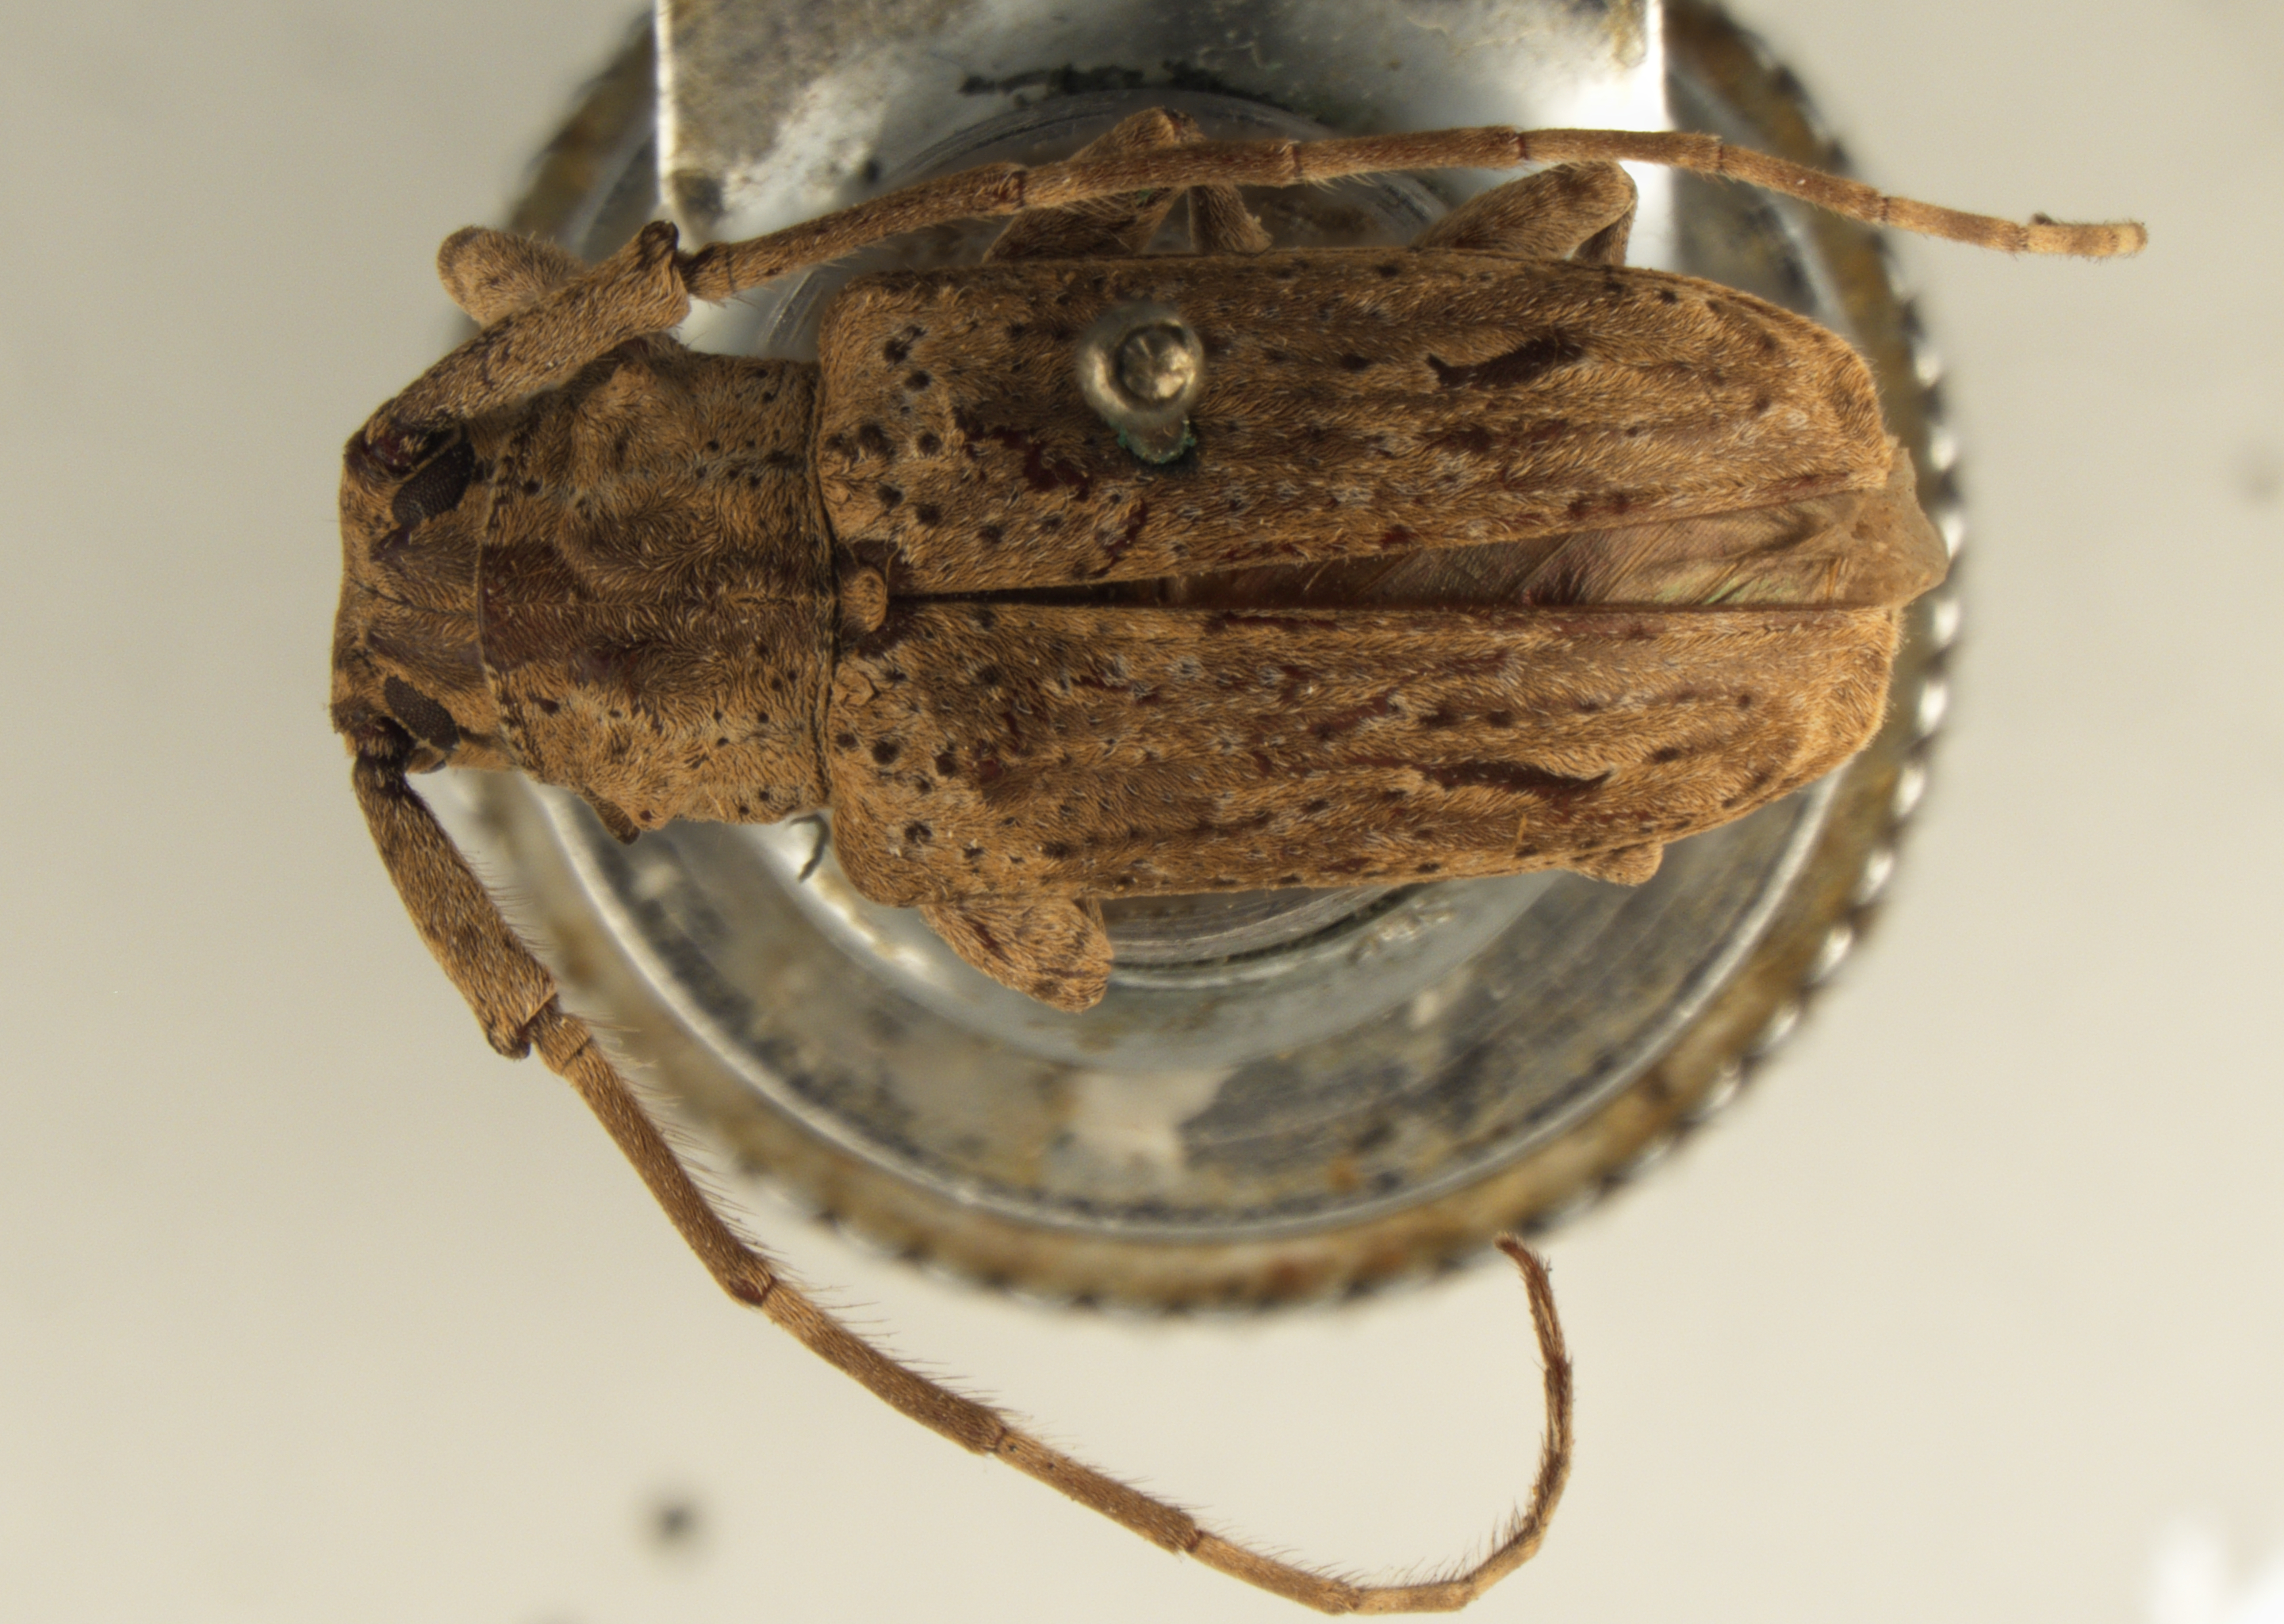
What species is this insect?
Liosynaphaeta balloui
